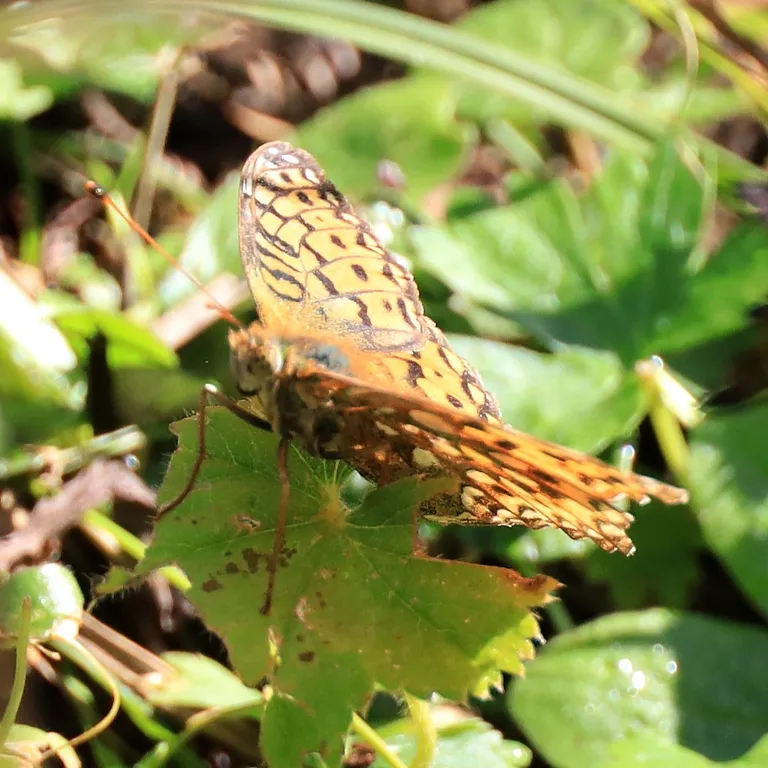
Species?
Speyeria aglaja
